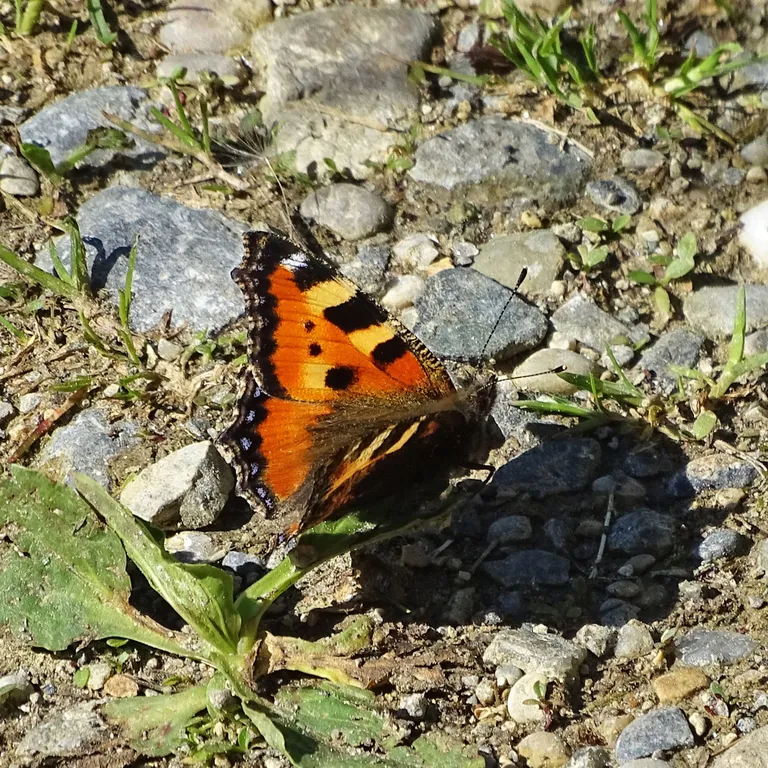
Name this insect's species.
Aglais urticae
